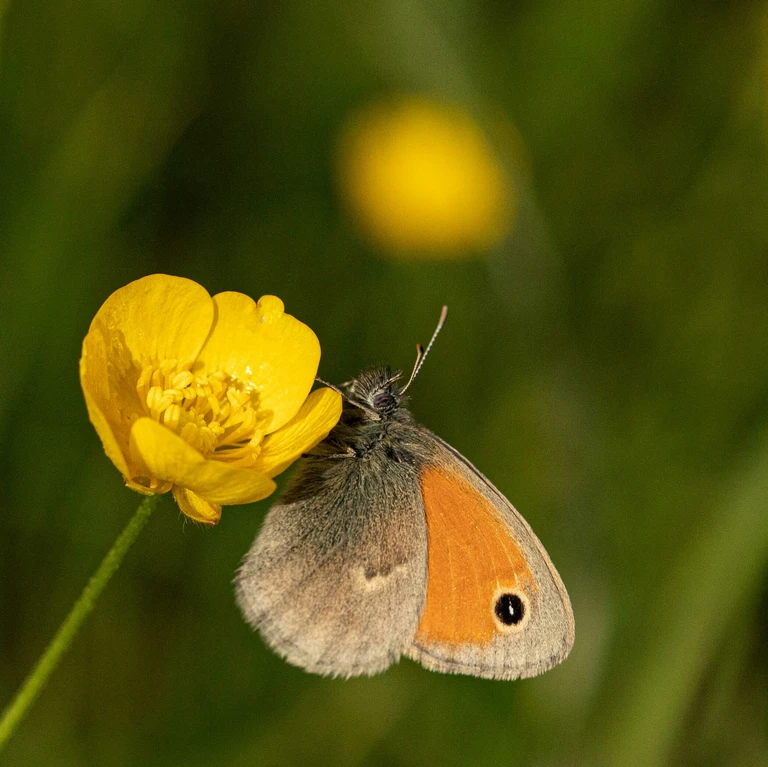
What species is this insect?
Coenonympha pamphilus
